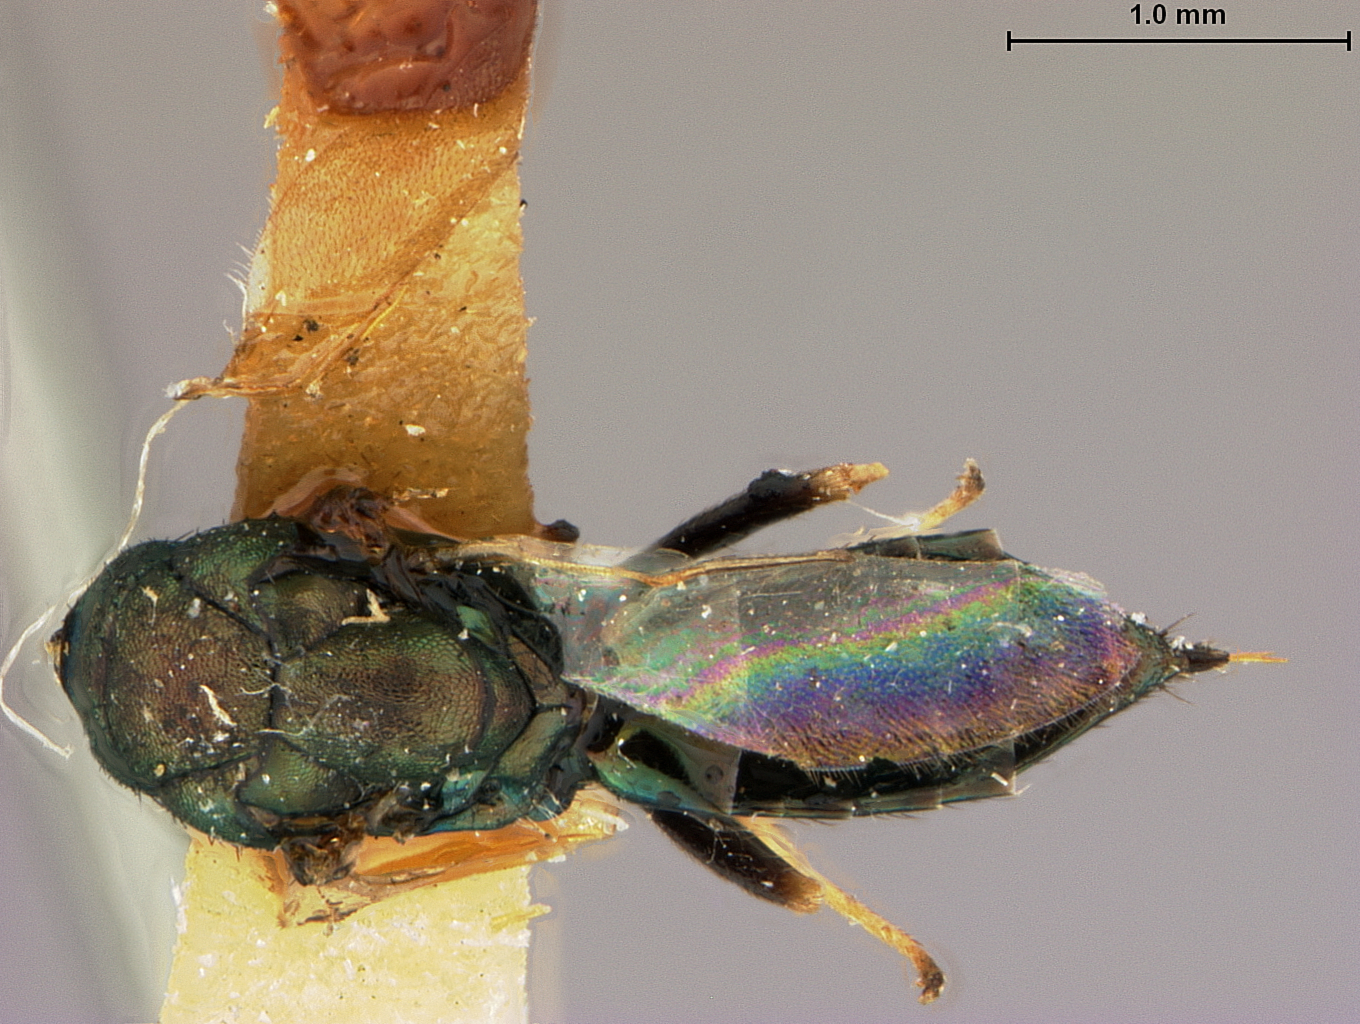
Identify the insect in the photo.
Ophelinoideus japonicus
